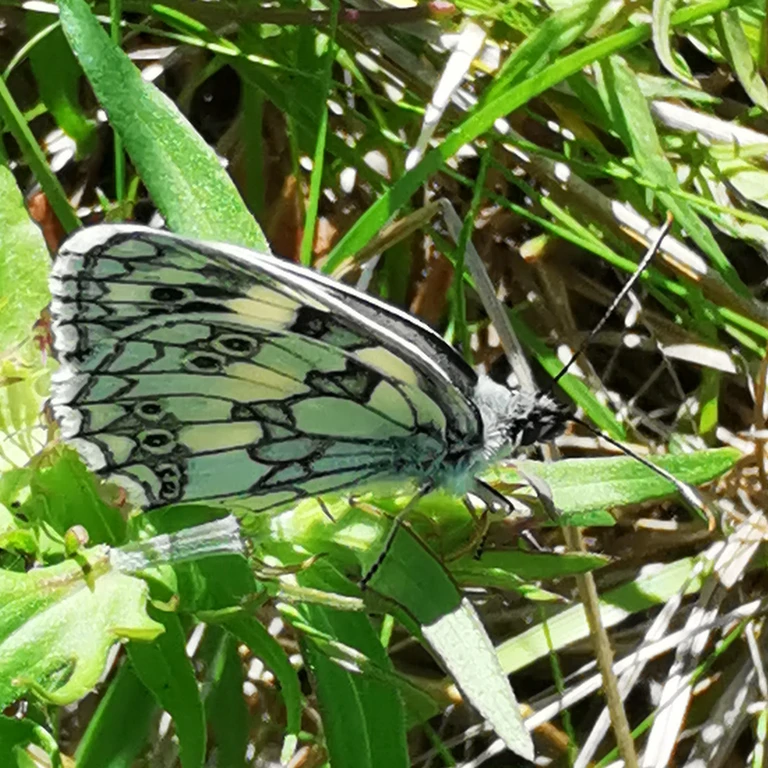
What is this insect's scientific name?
Melanargia galathea
